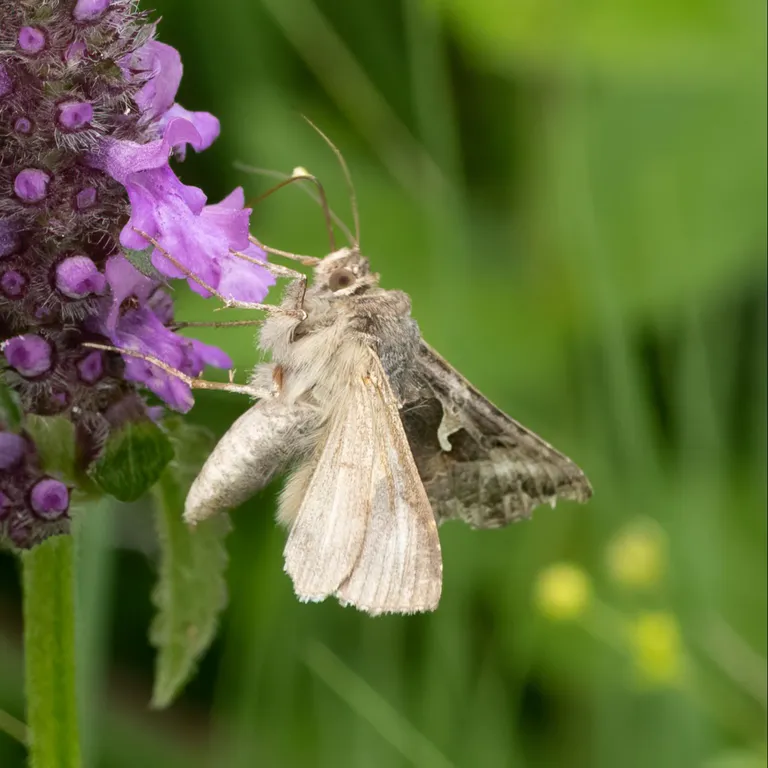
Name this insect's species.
Autographa gamma
